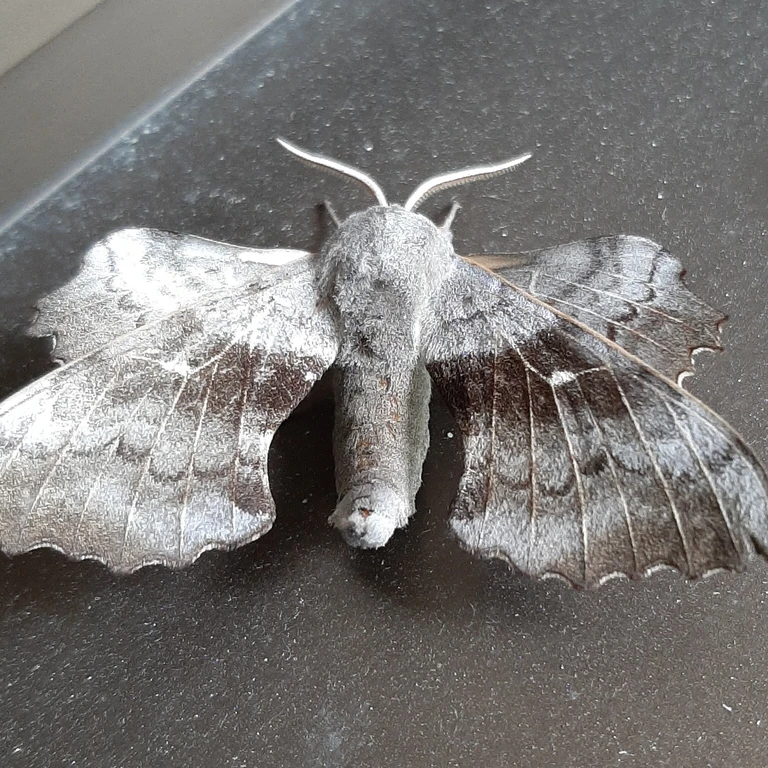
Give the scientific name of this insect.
Laothoe populi
